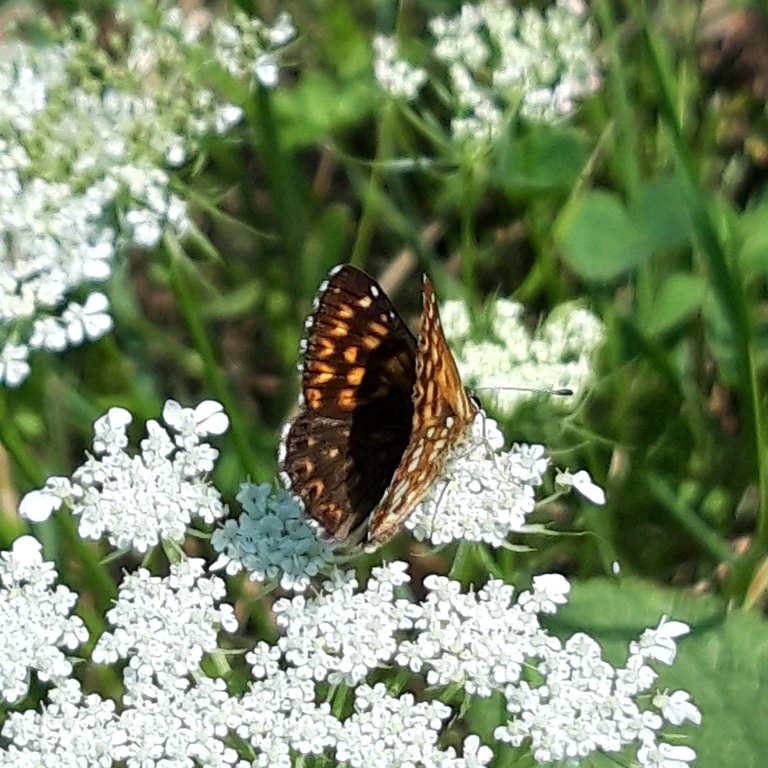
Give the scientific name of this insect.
Hamearis lucina
